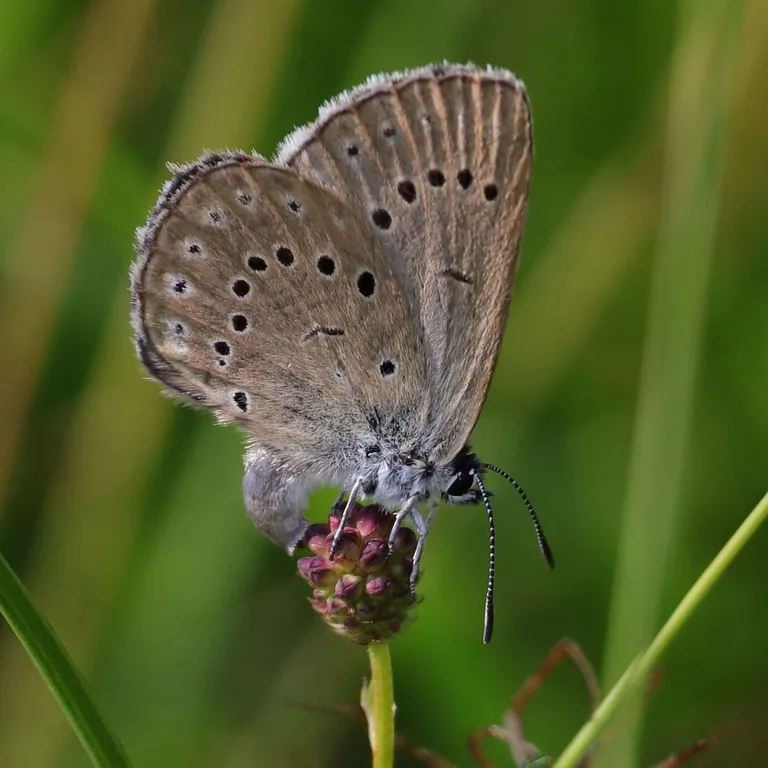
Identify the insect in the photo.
Phengaris teleius
